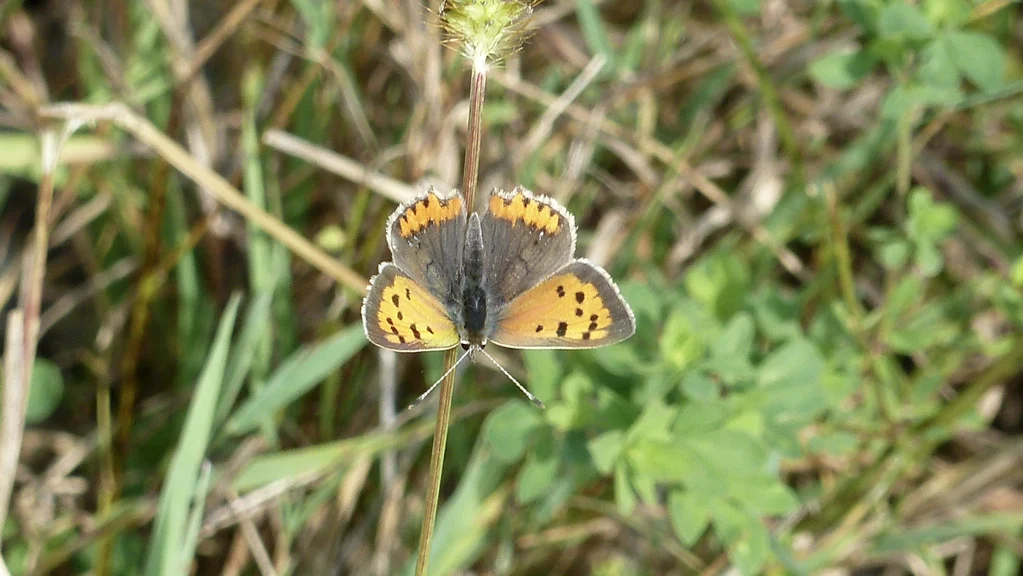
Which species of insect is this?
Lycaena phlaeas
